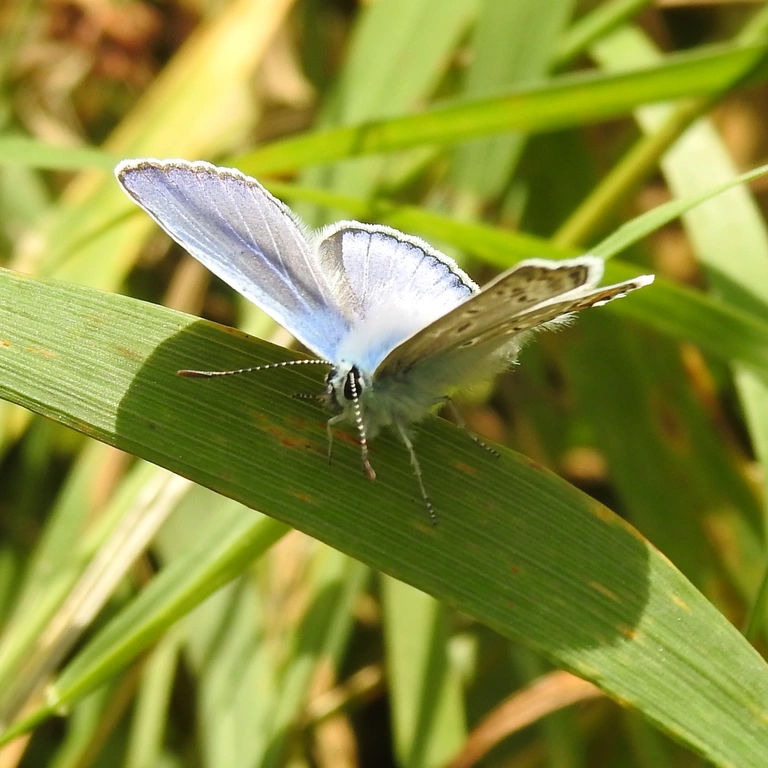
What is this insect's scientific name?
Polyommatus icarus
